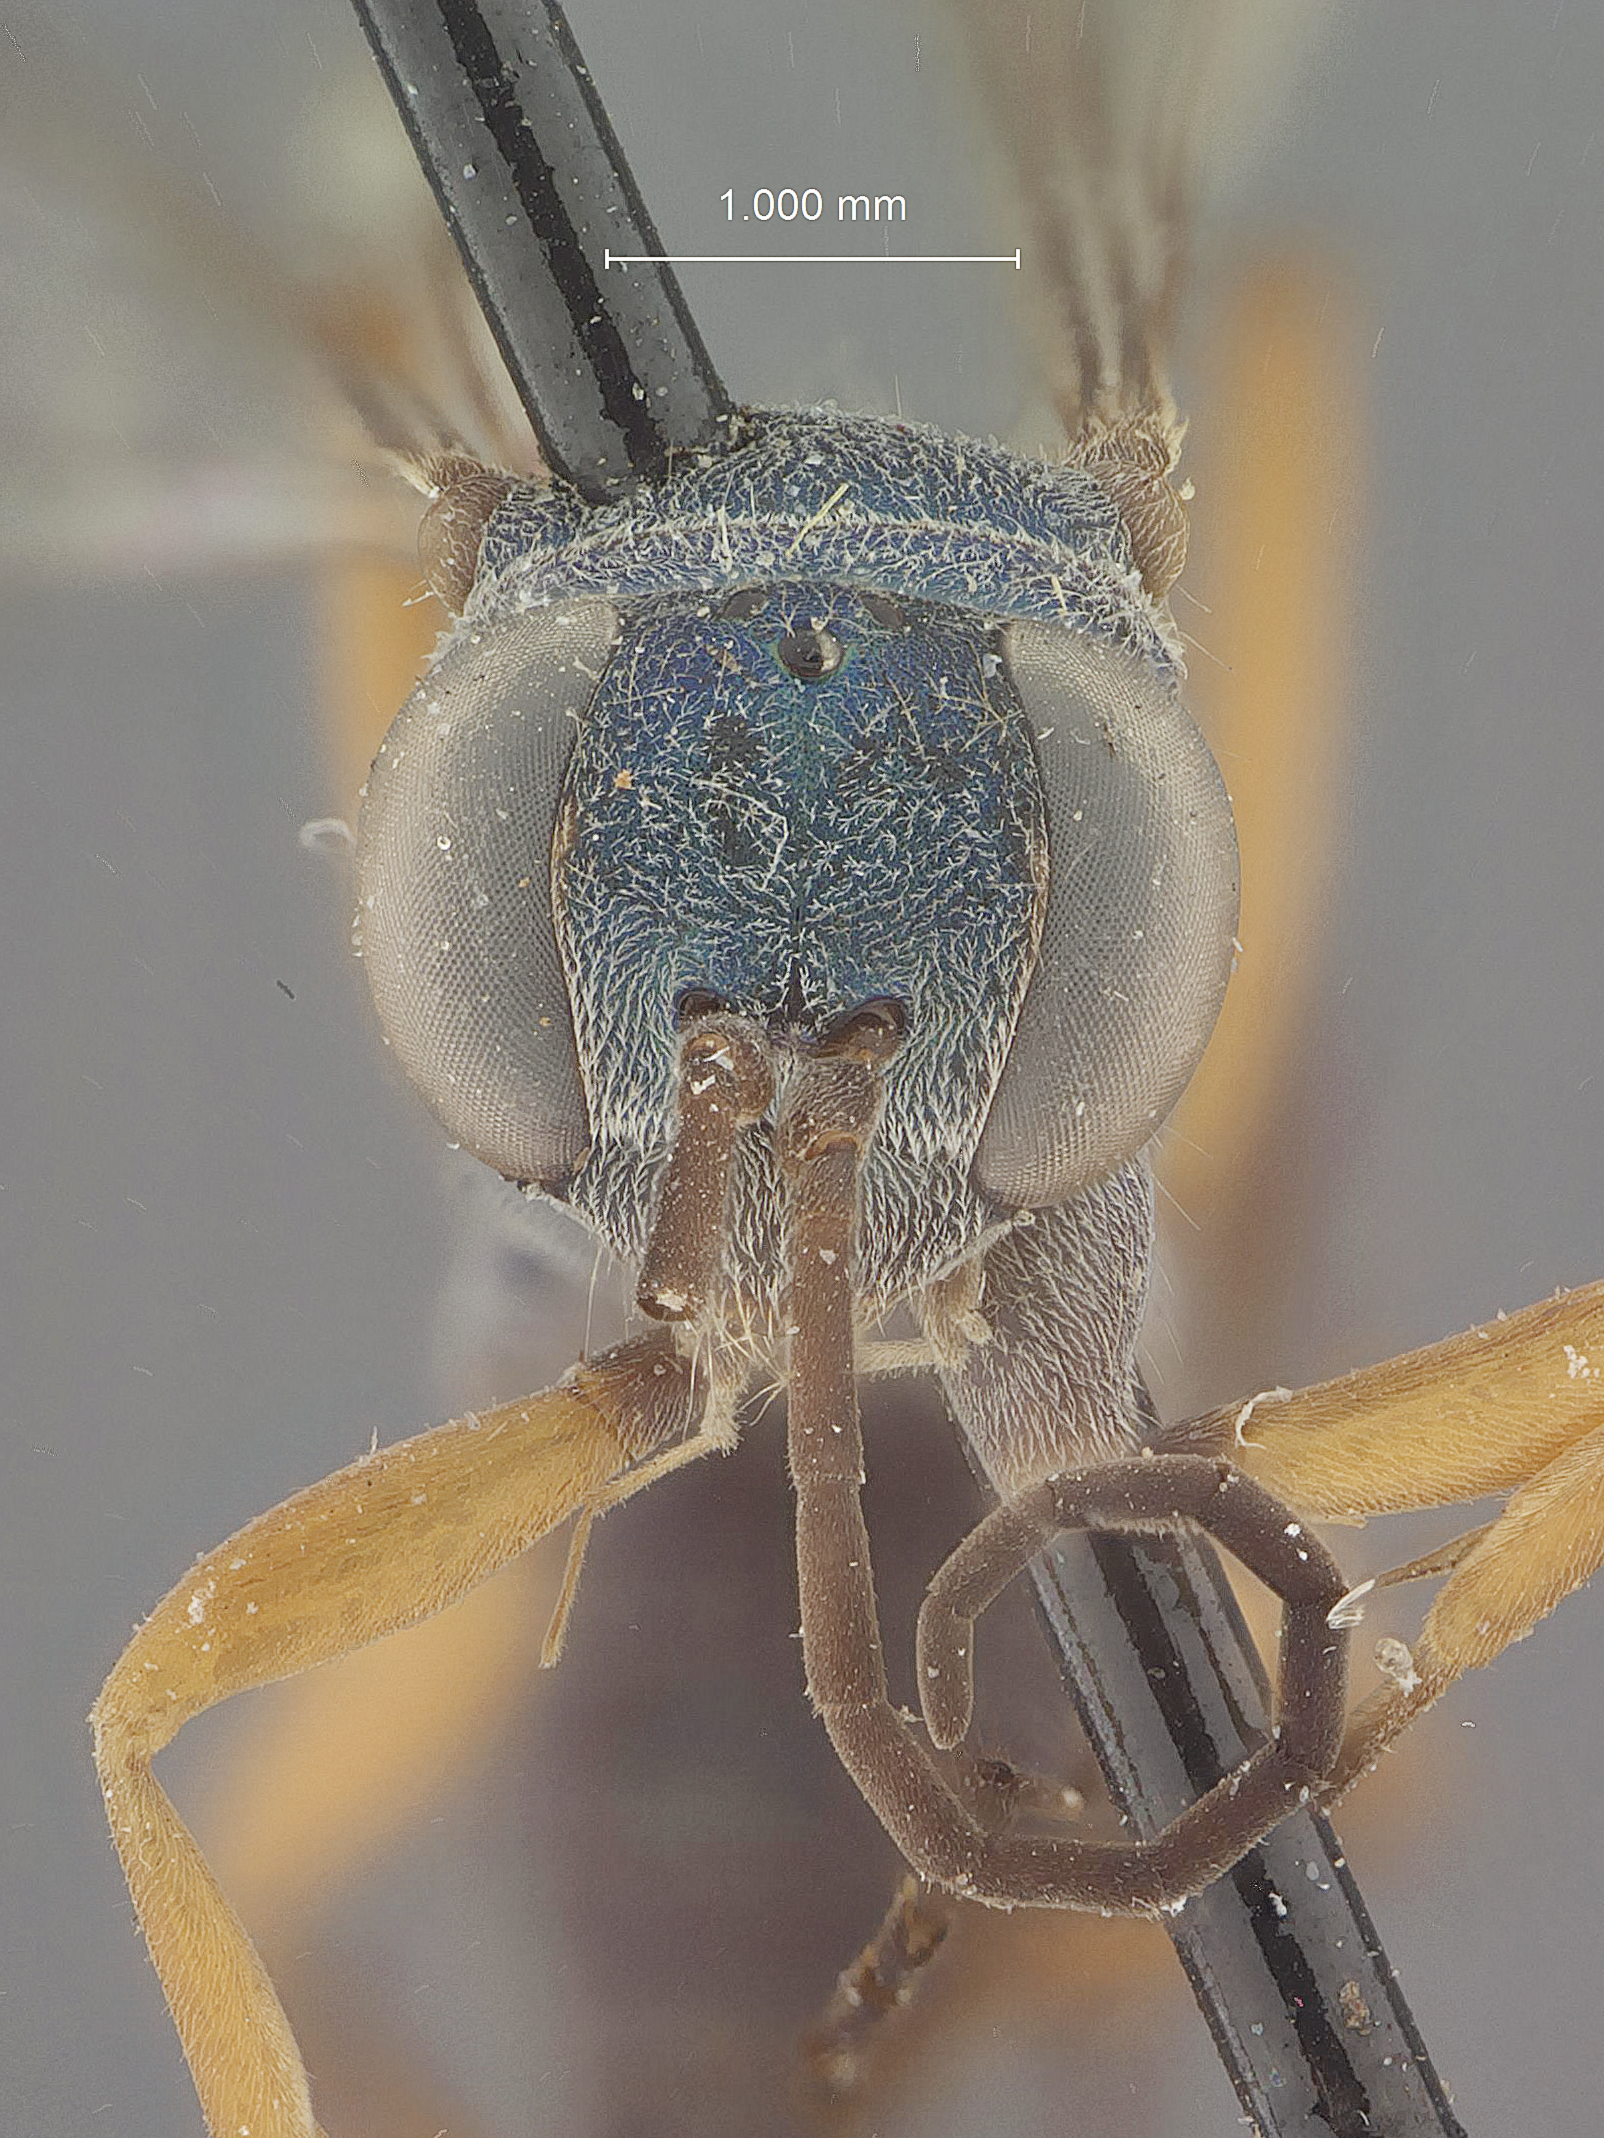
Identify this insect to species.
Auplopus olivarus
